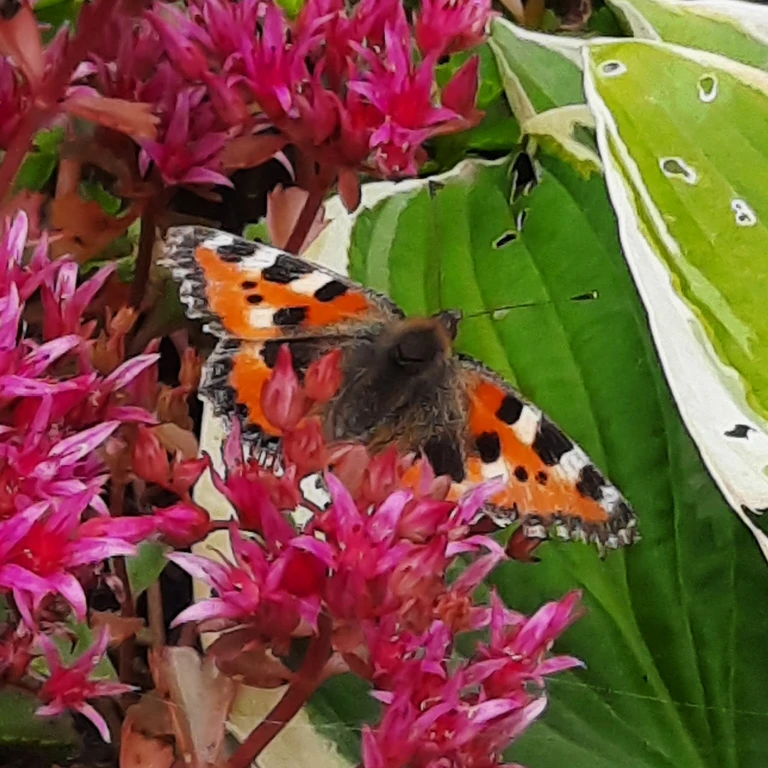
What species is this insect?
Aglais urticae
